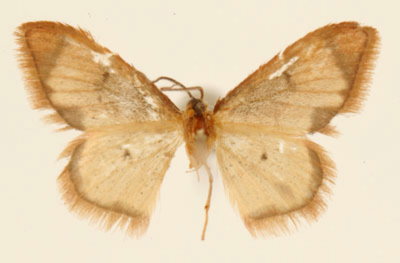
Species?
Eois malvina
